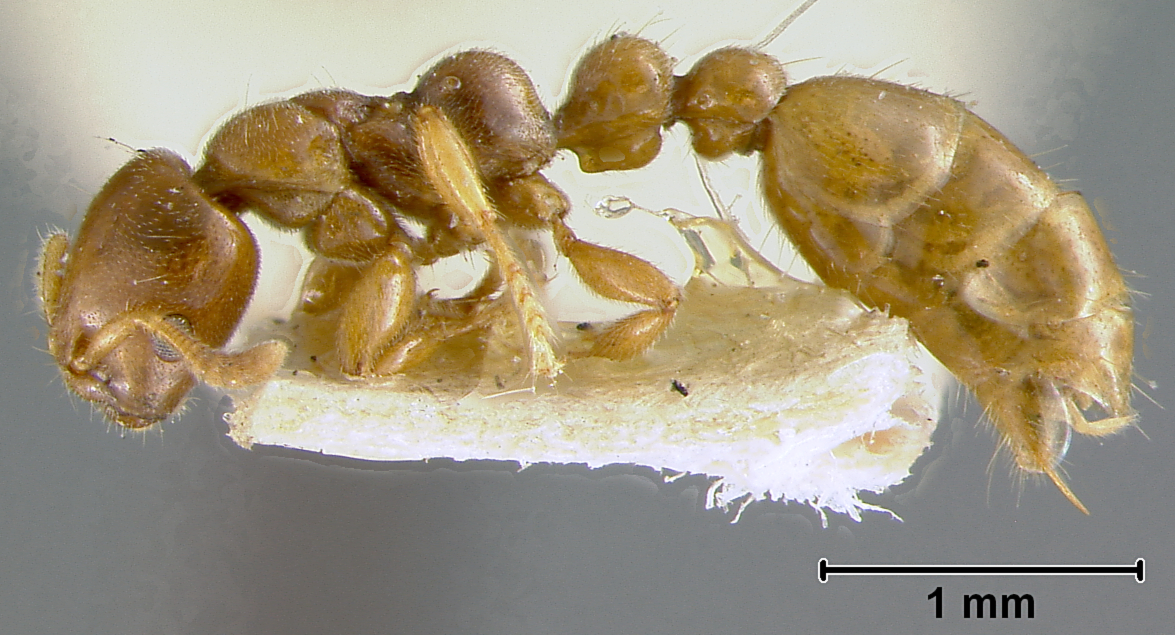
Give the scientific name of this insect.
Viticicola tessmanni
